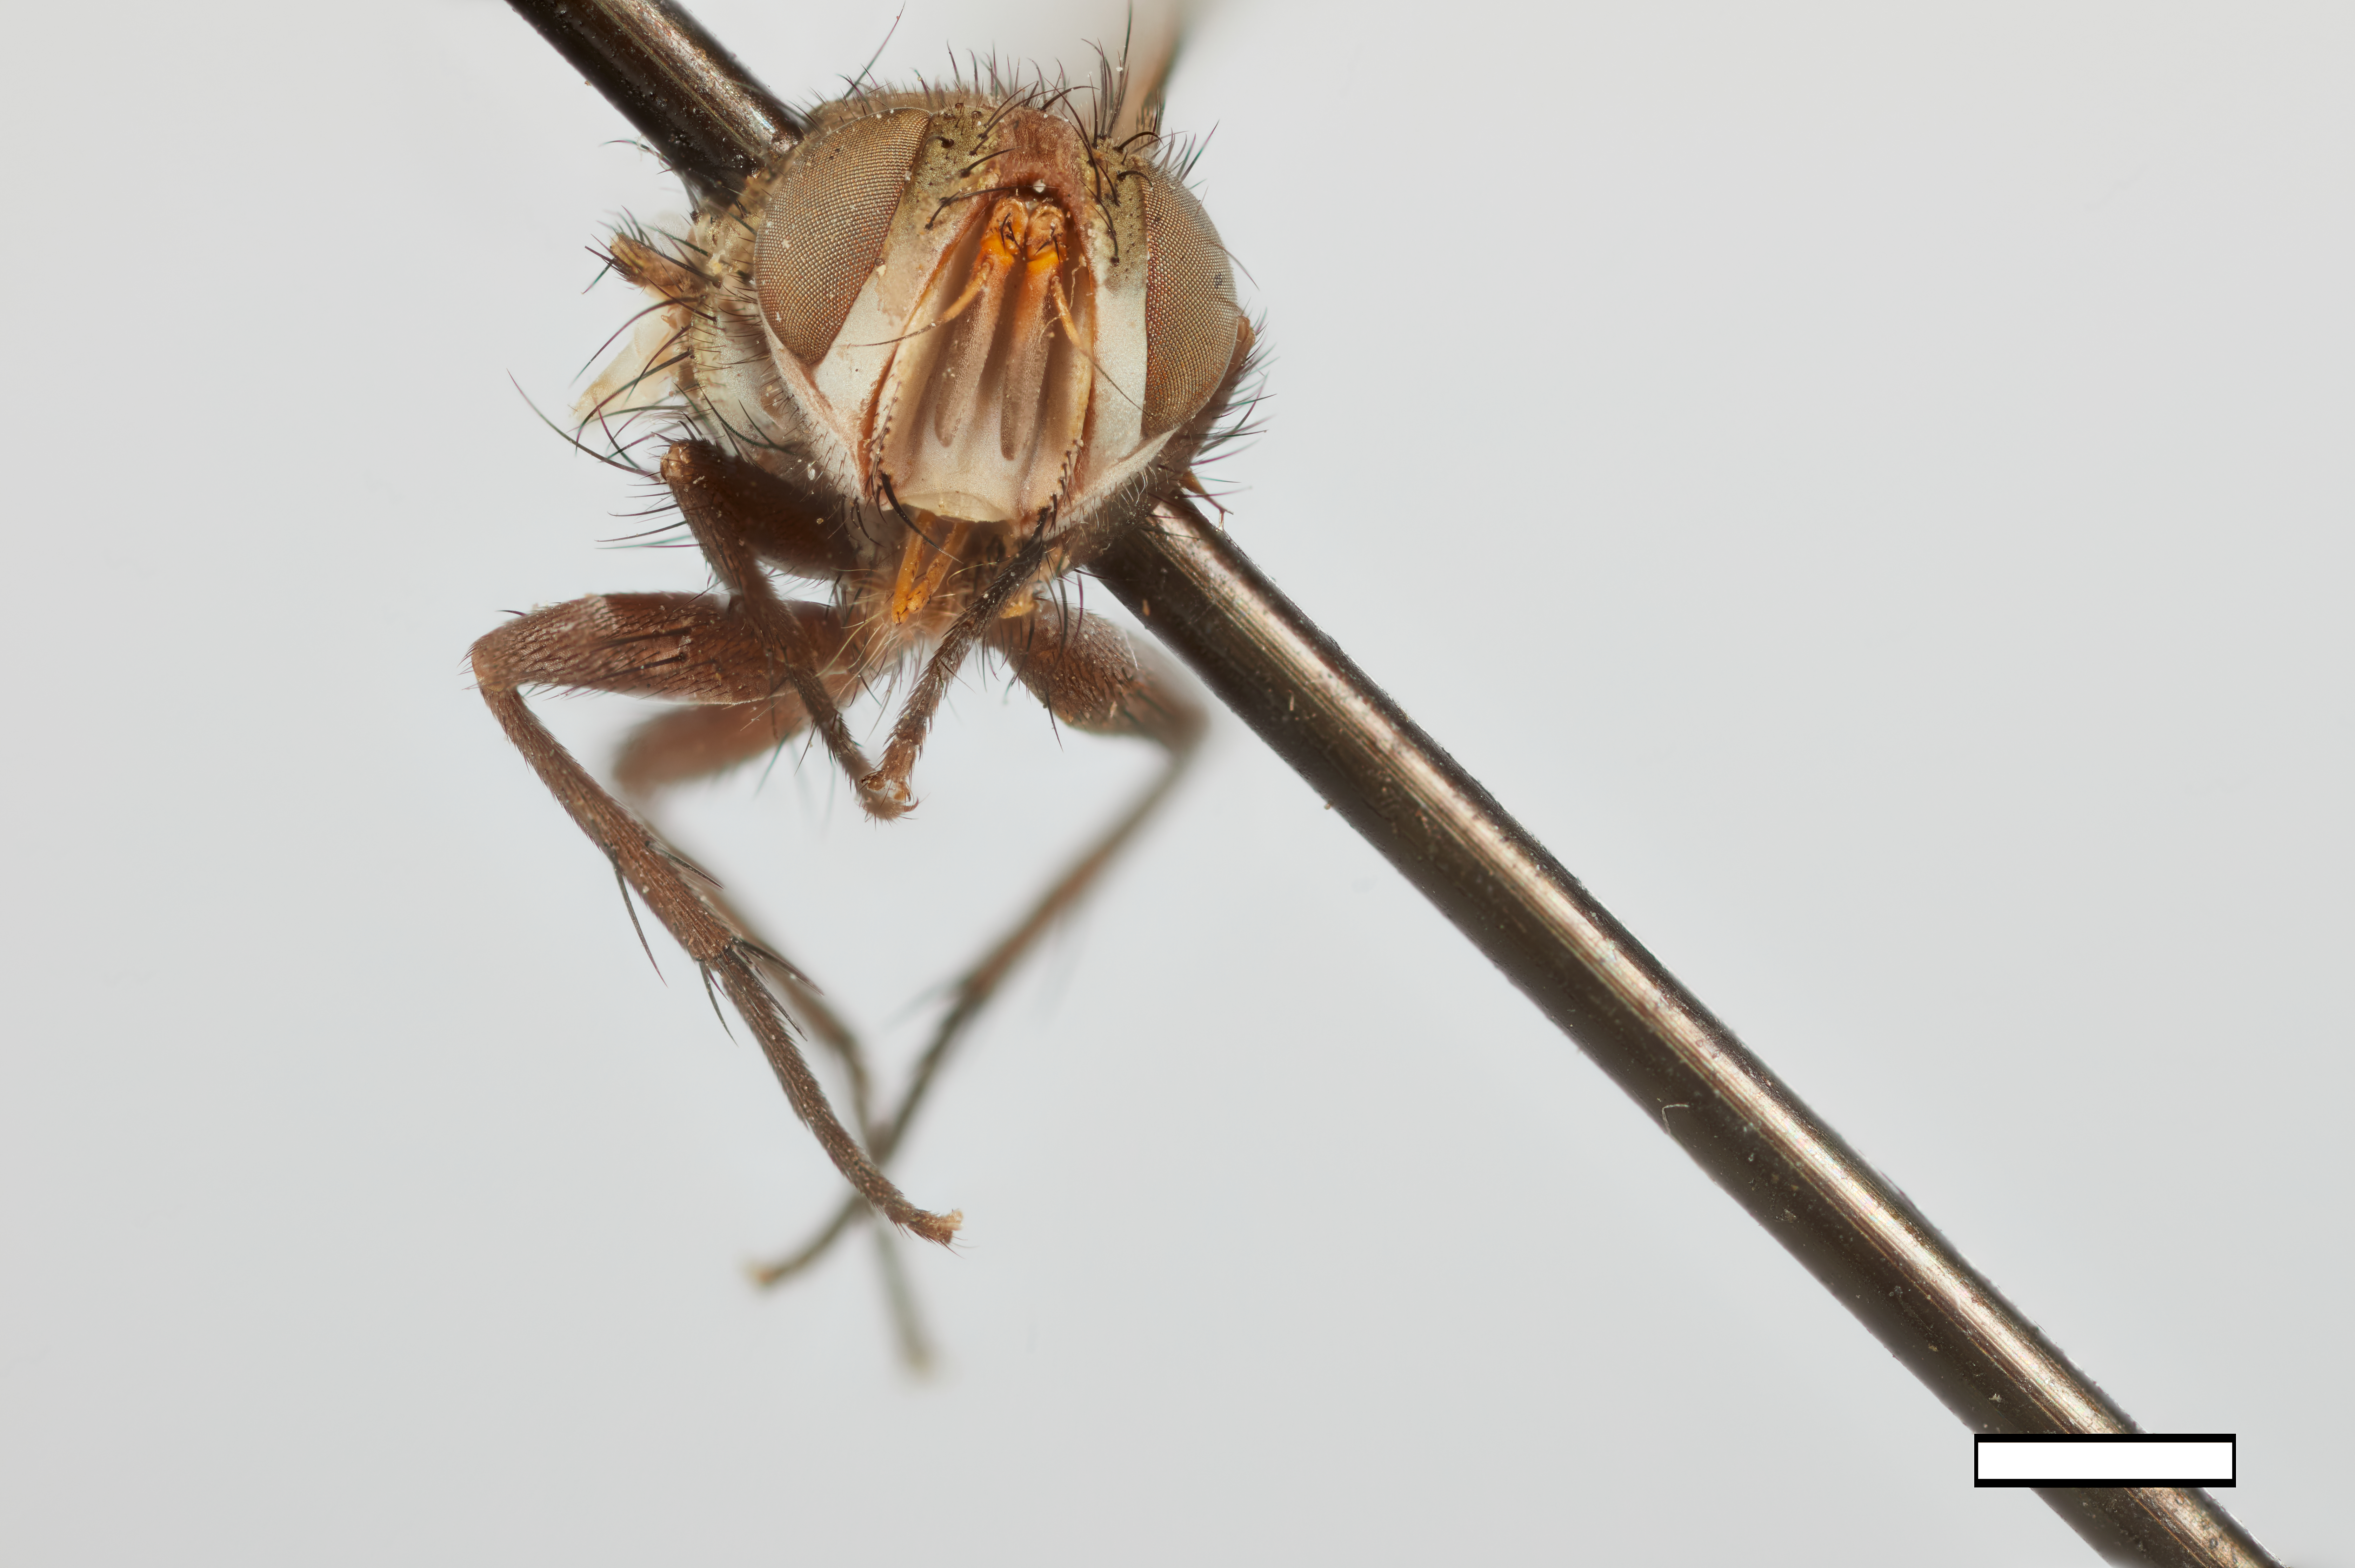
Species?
Pexomyia genalis
